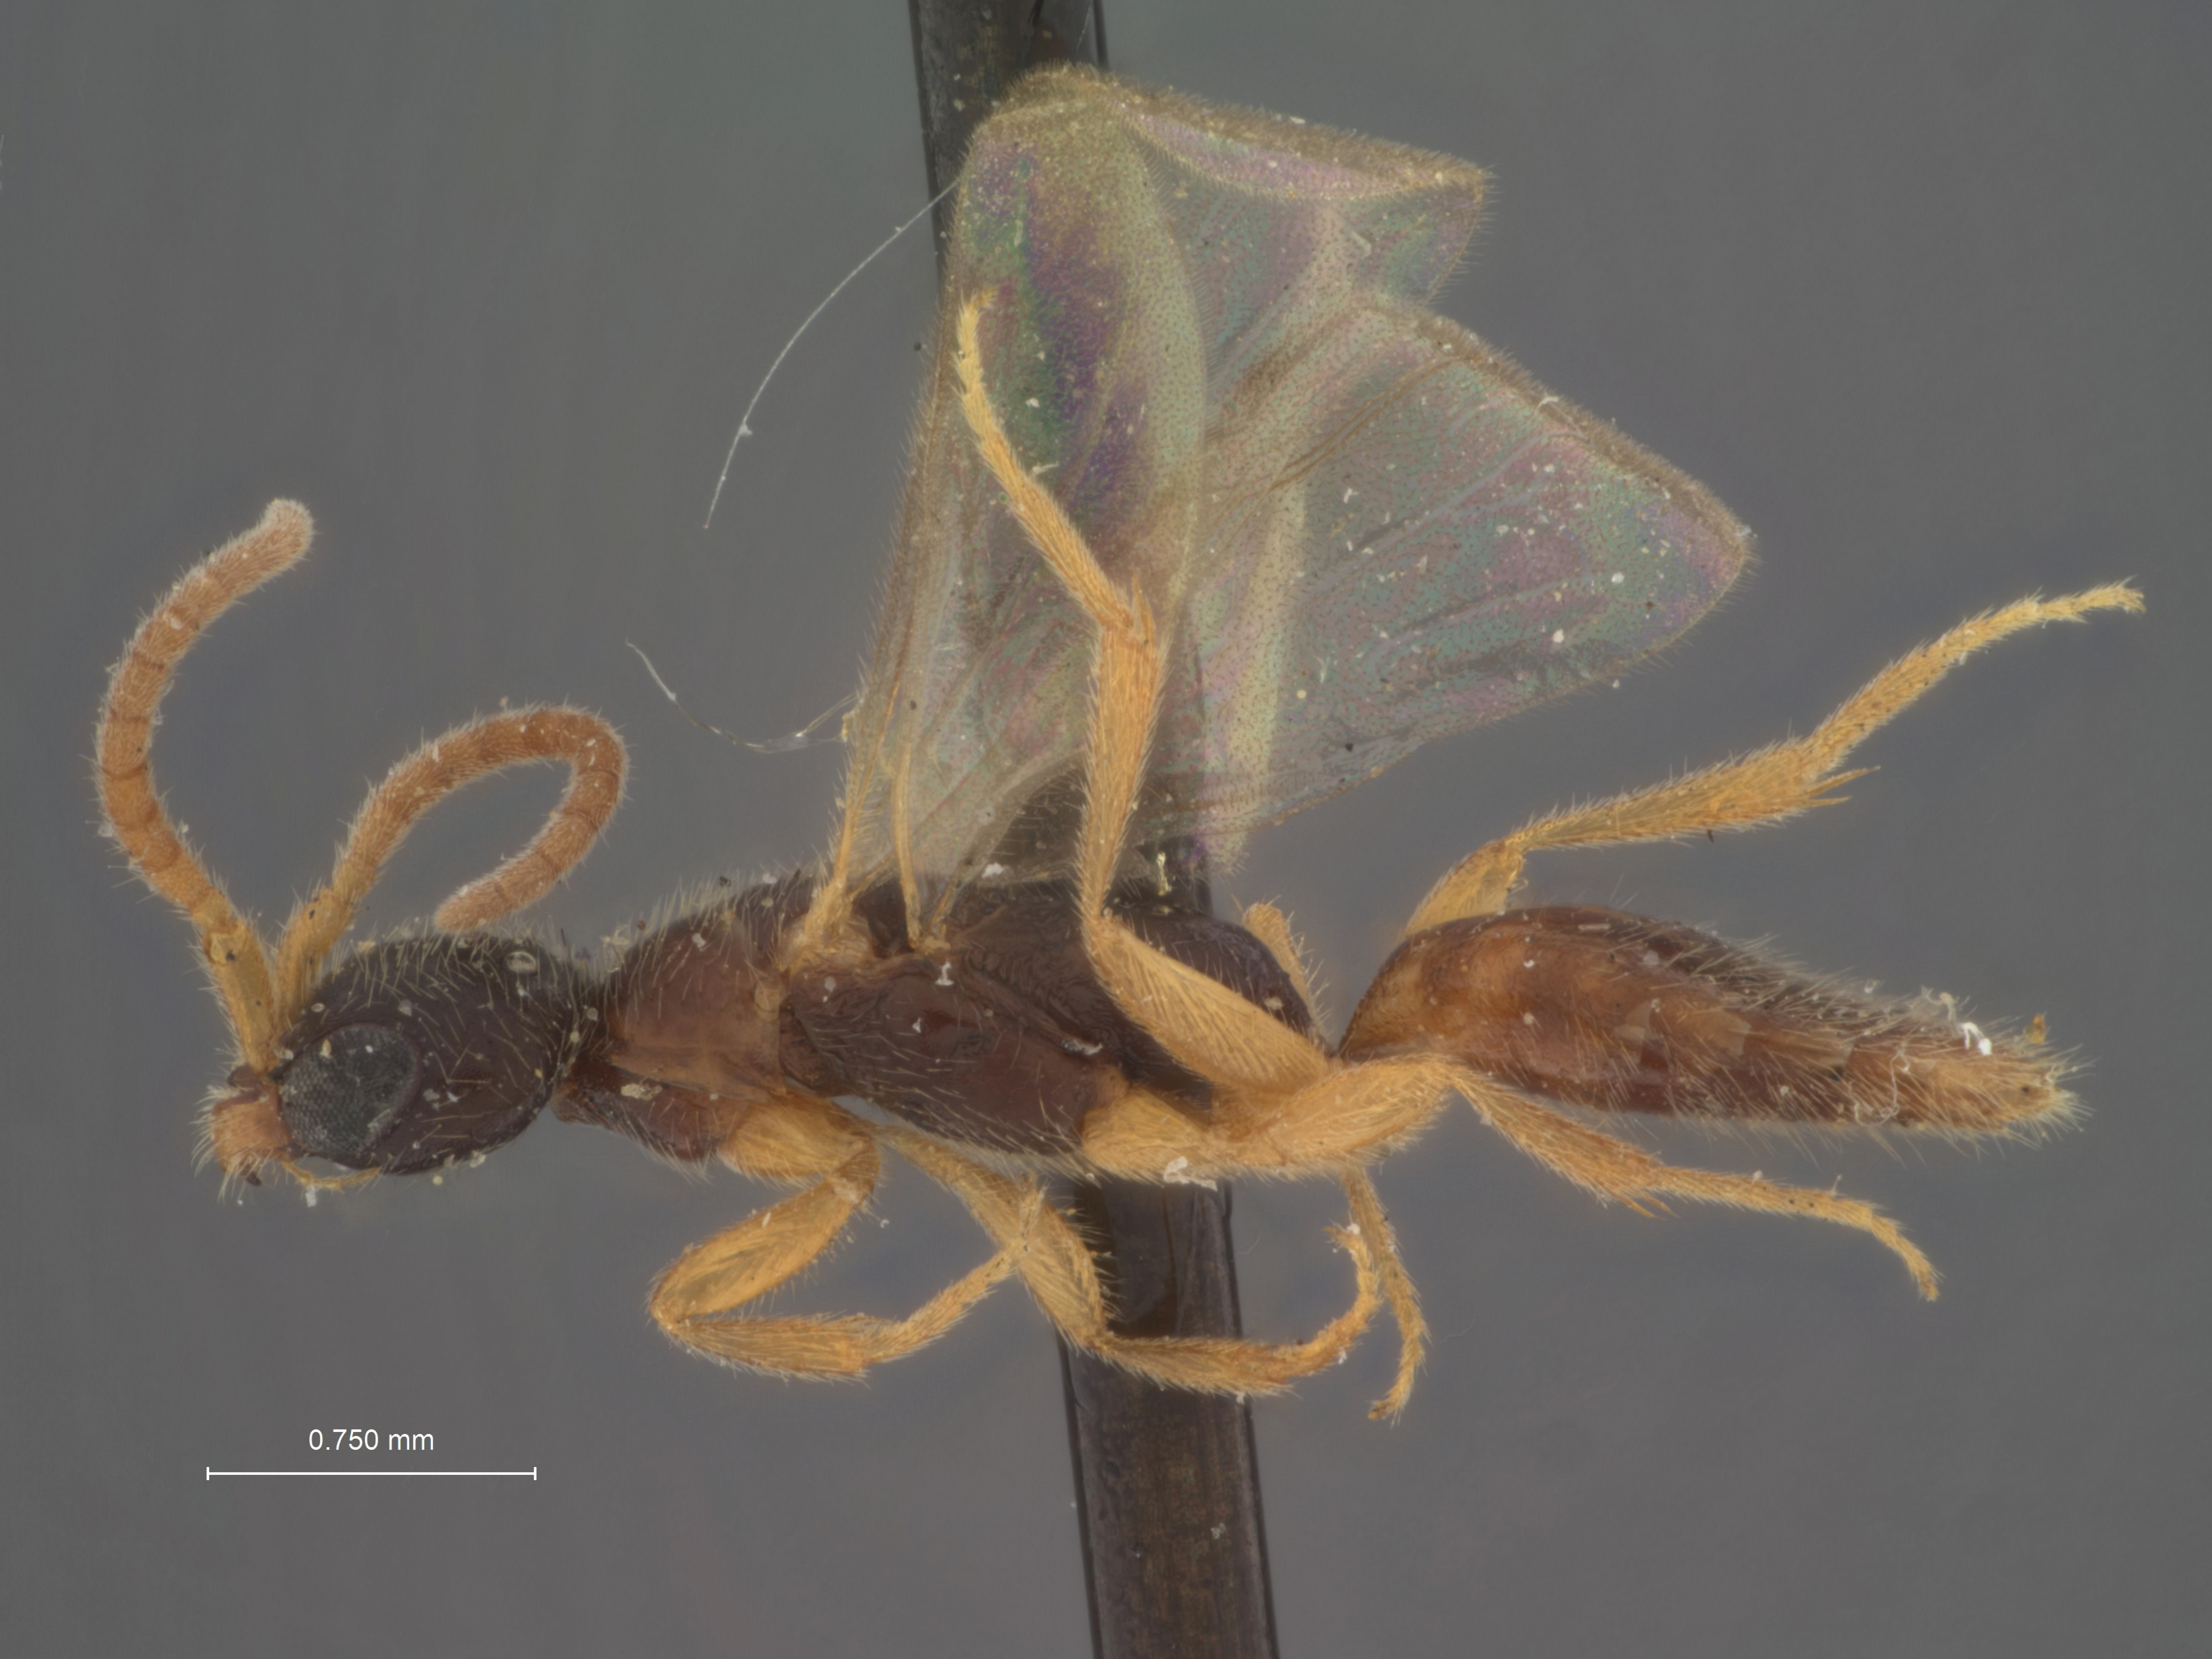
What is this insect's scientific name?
Pseudisobrachium ashmeadi
